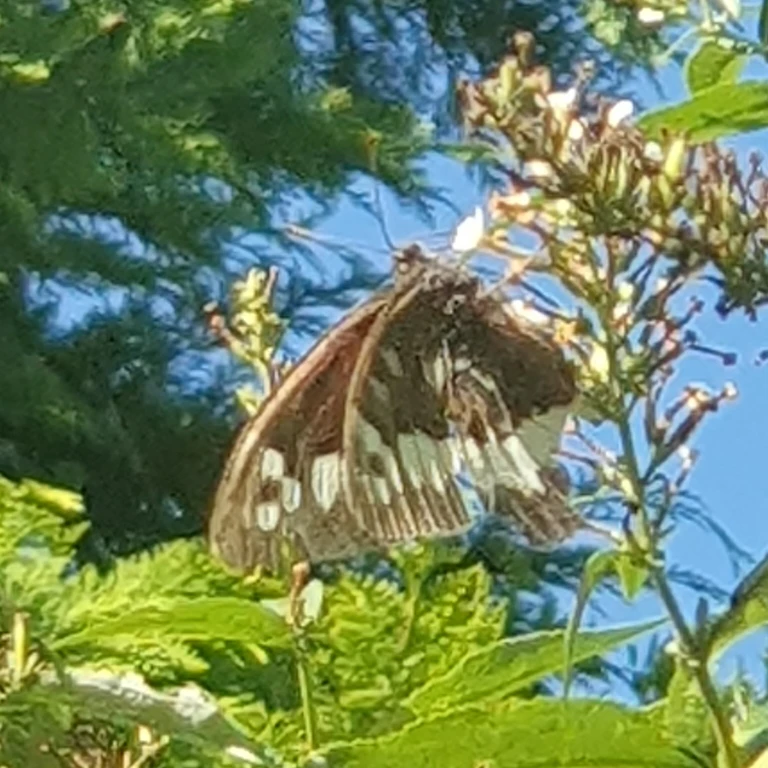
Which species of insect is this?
Brintesia circe
